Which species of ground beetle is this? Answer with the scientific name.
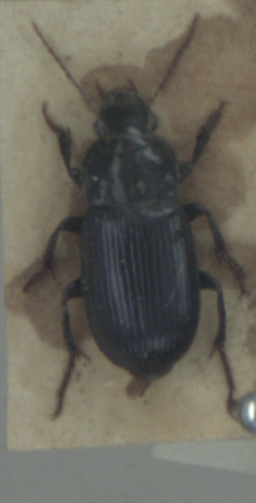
Harpalus rufipalpis
